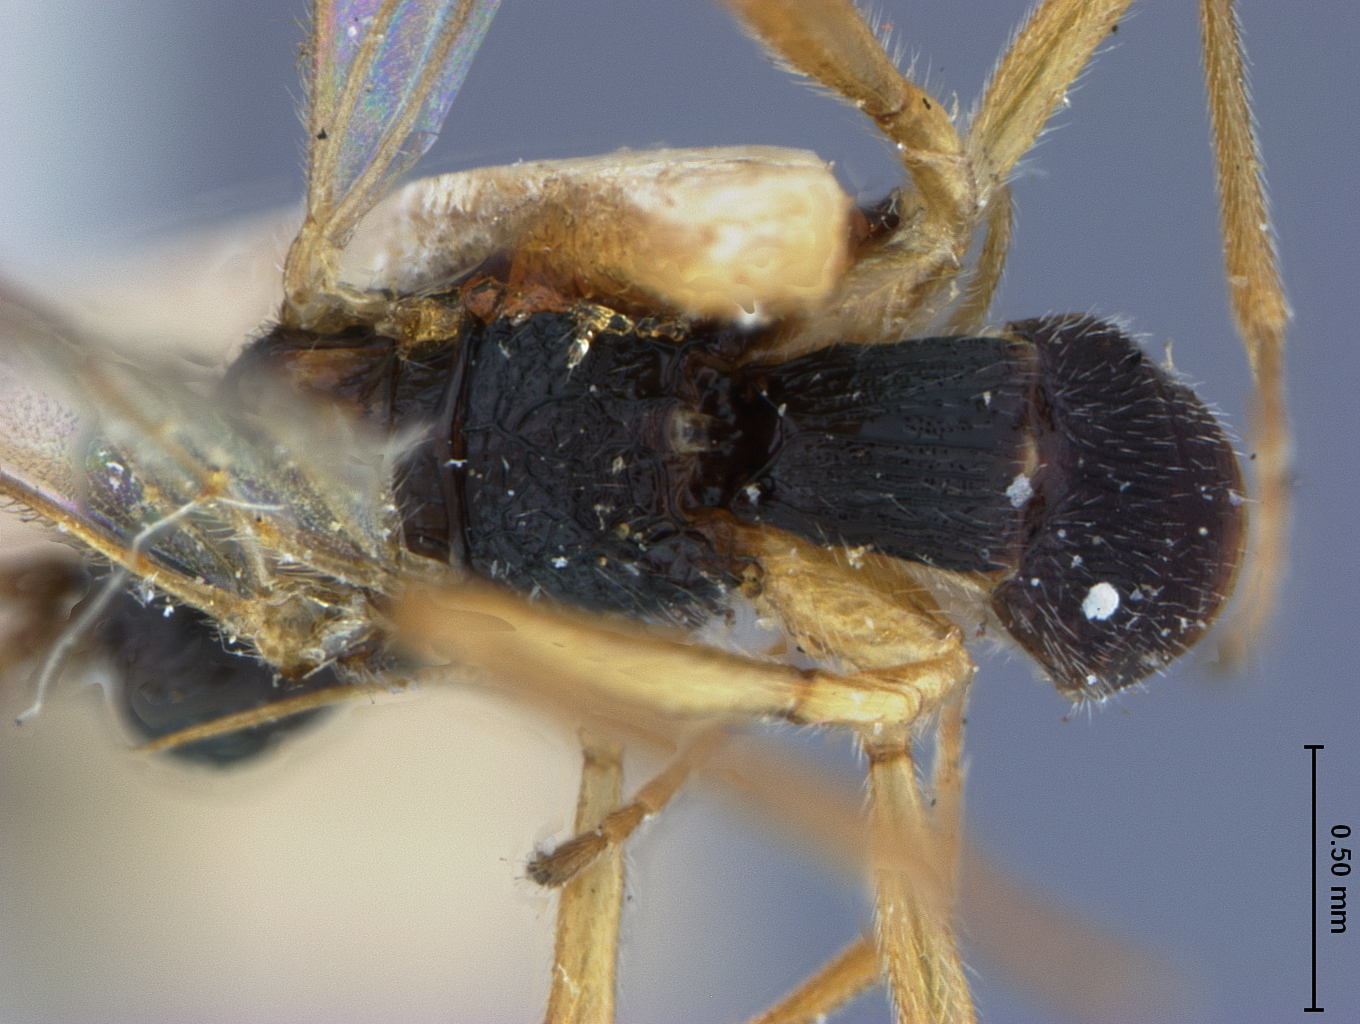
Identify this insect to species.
Rogas mellipes
